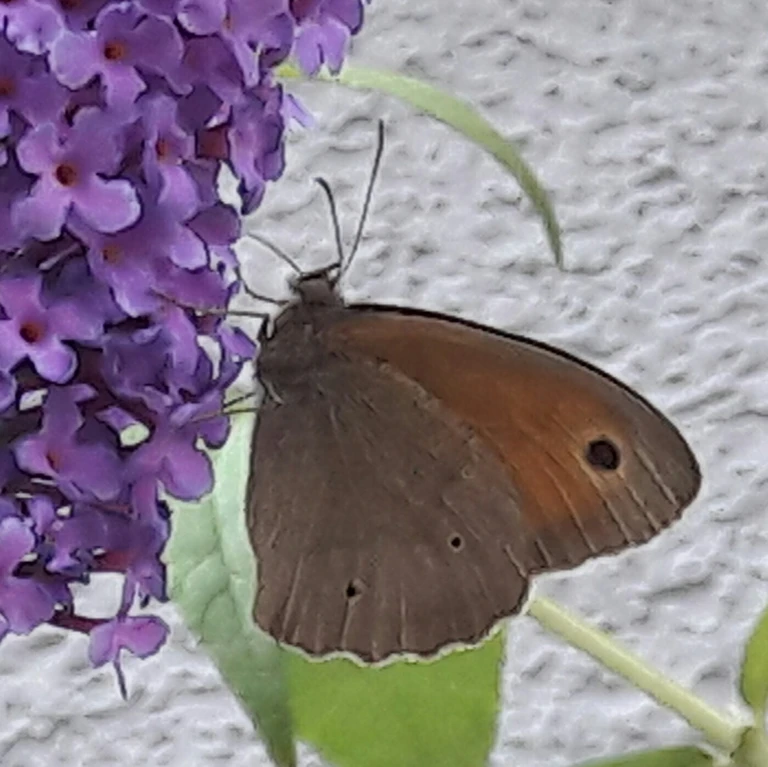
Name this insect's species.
Maniola jurtina
